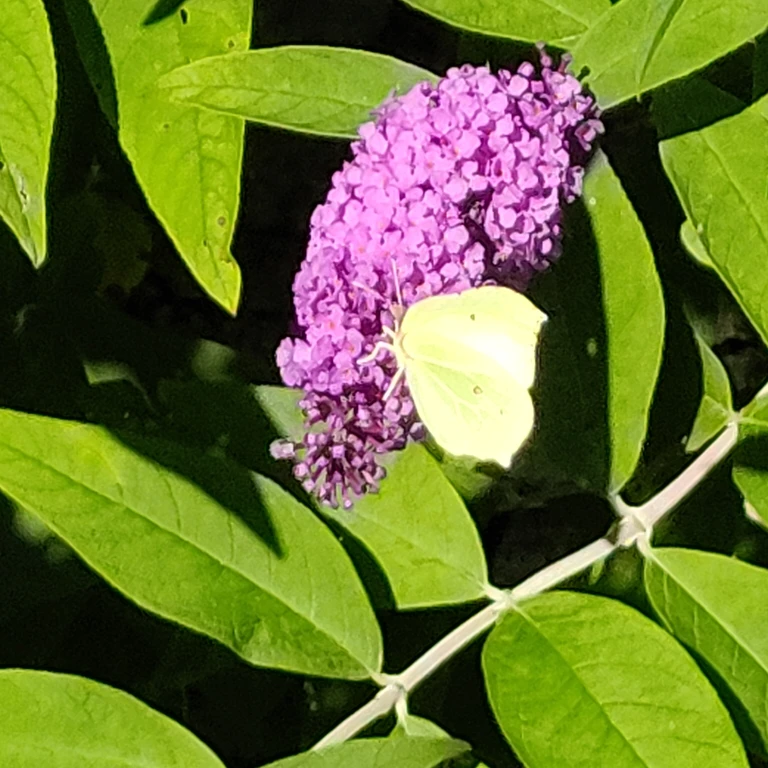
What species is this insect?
Gonepteryx rhamni
